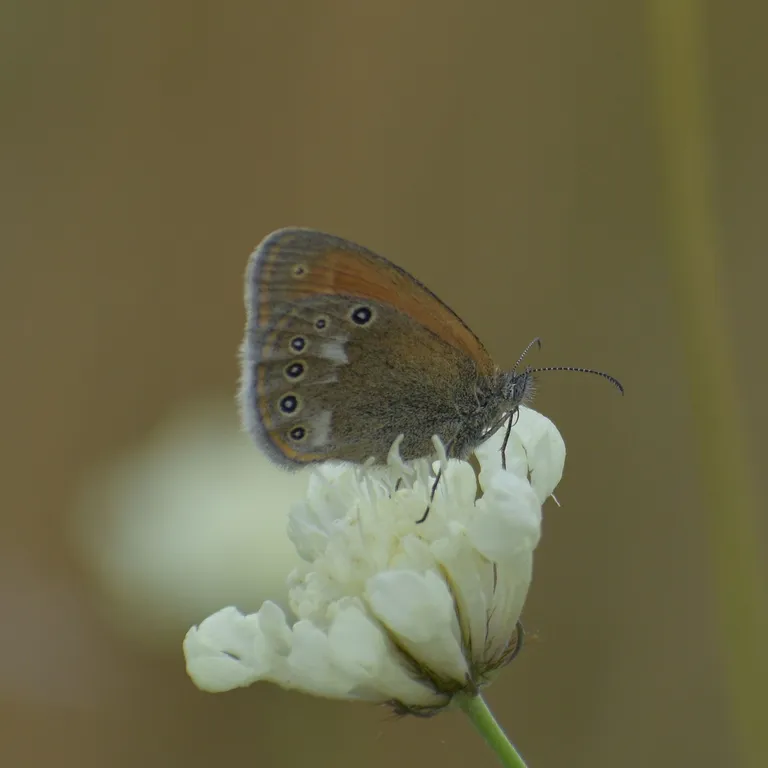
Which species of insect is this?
Coenonympha glycerion (also Coenonympha iphis)
